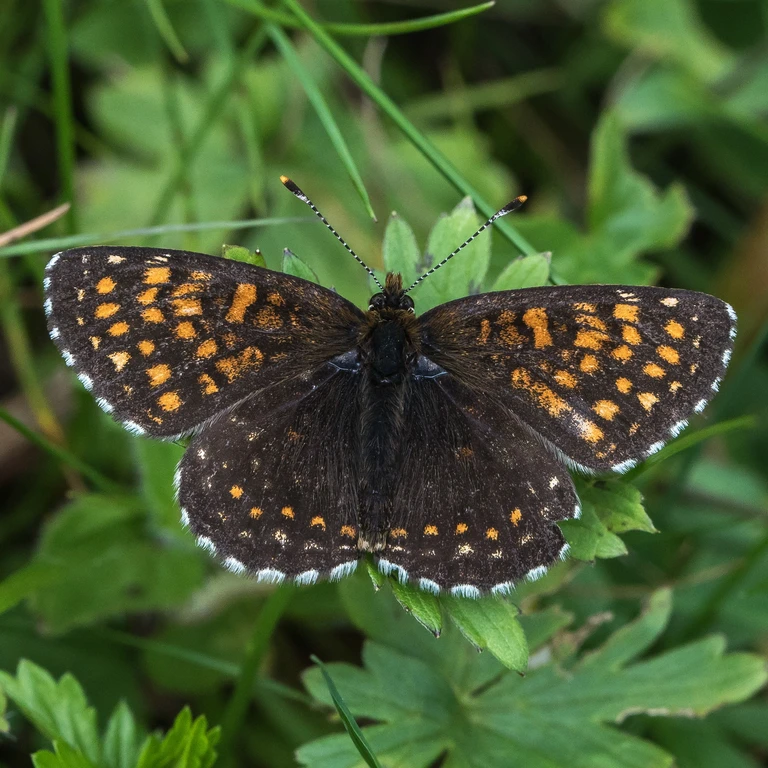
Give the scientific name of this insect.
Melitaea diamina
